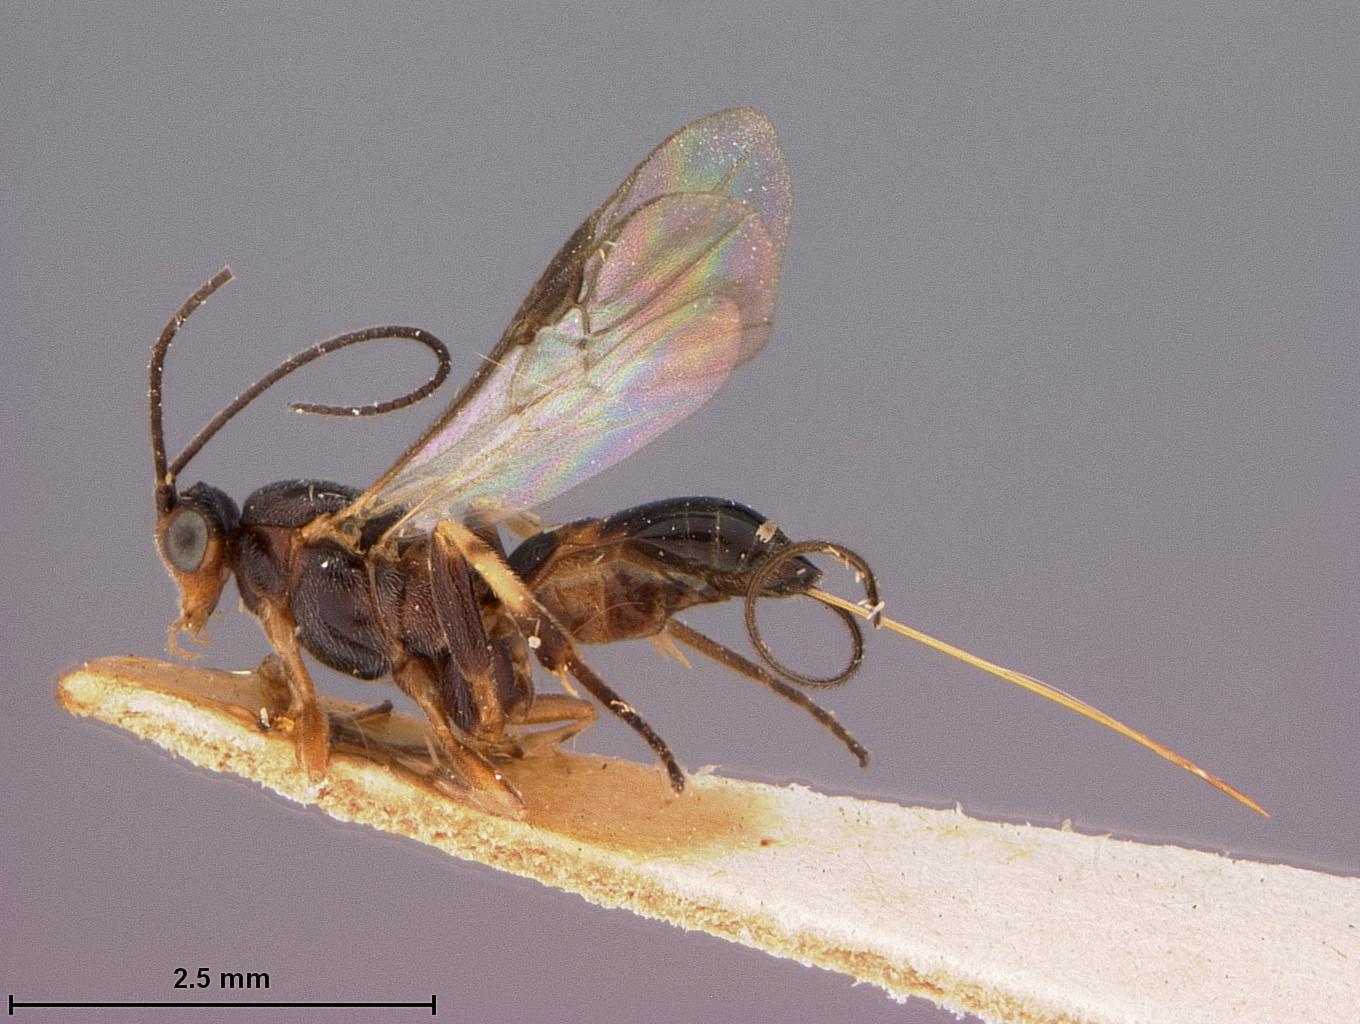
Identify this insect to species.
Camptothlipsis niger
